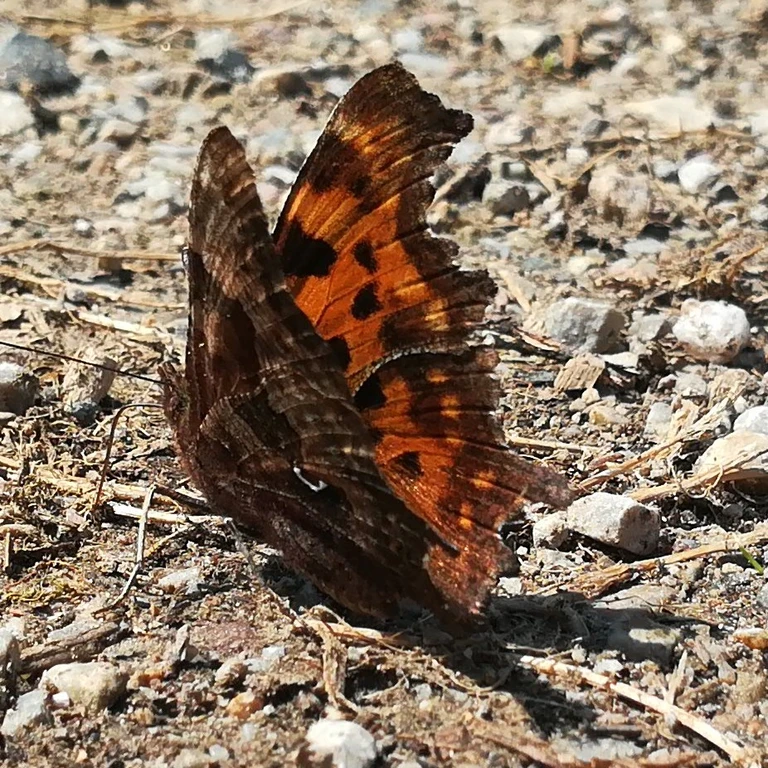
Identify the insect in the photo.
Polygonia c-album
